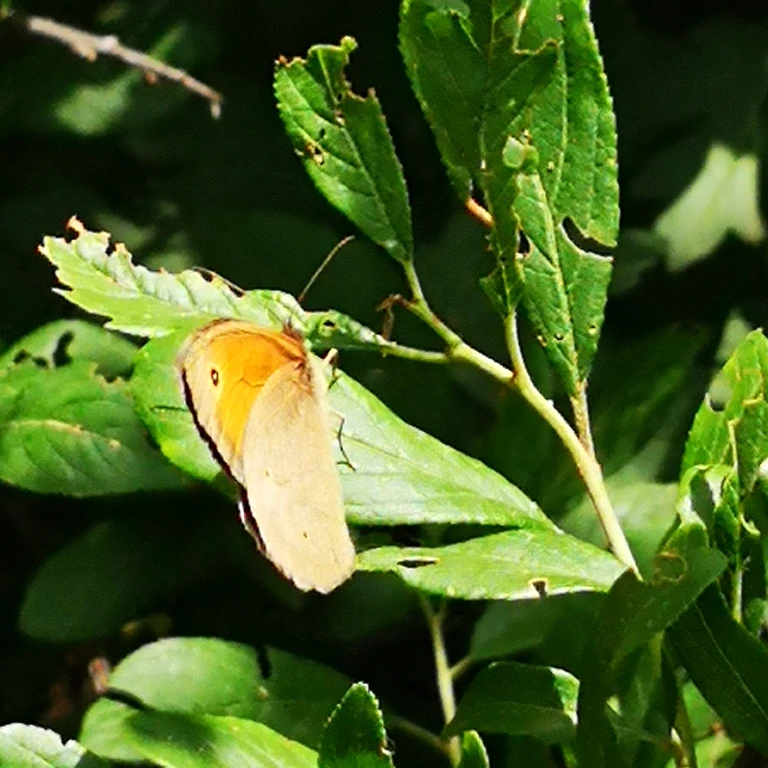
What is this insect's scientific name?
Maniola jurtina
